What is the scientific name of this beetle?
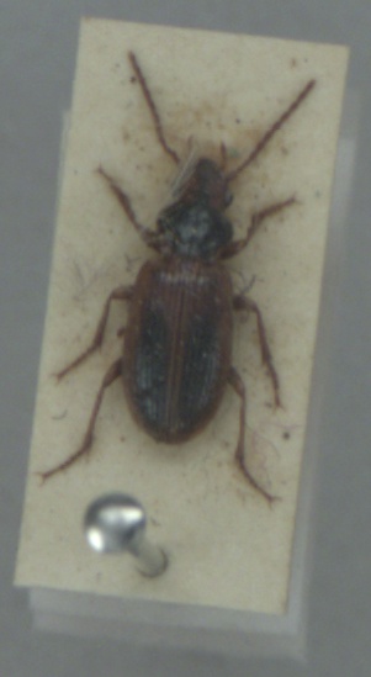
Dicheirotrichus gustavii
